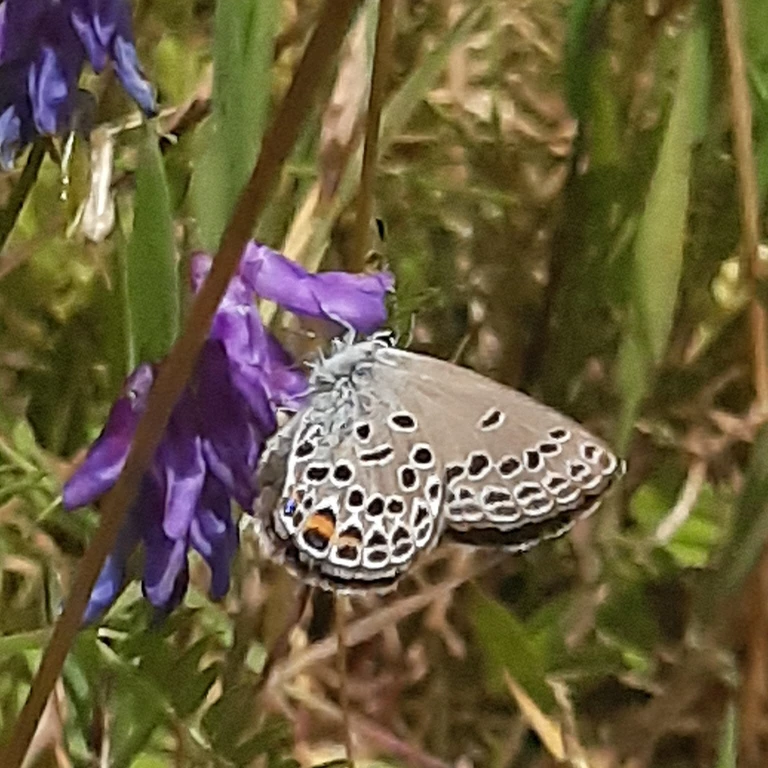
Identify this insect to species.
Agriades optilete (also Vacciniina optilete)
